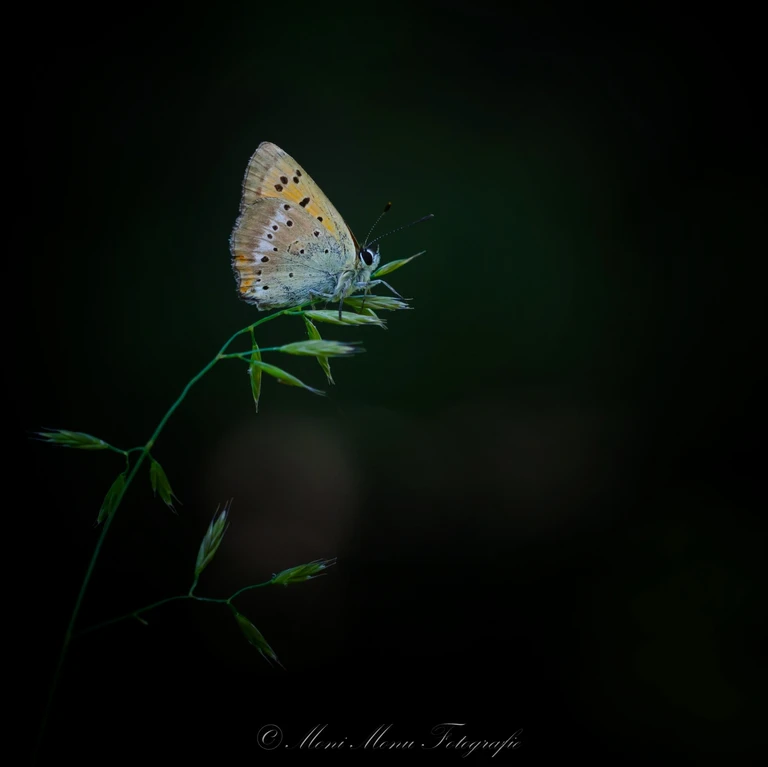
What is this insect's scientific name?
Lycaena virgaureae
